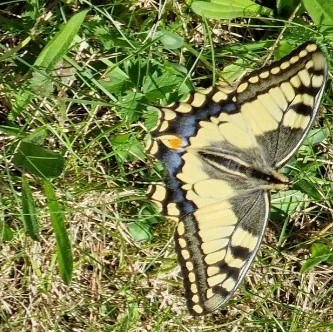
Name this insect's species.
Papilio machaon
